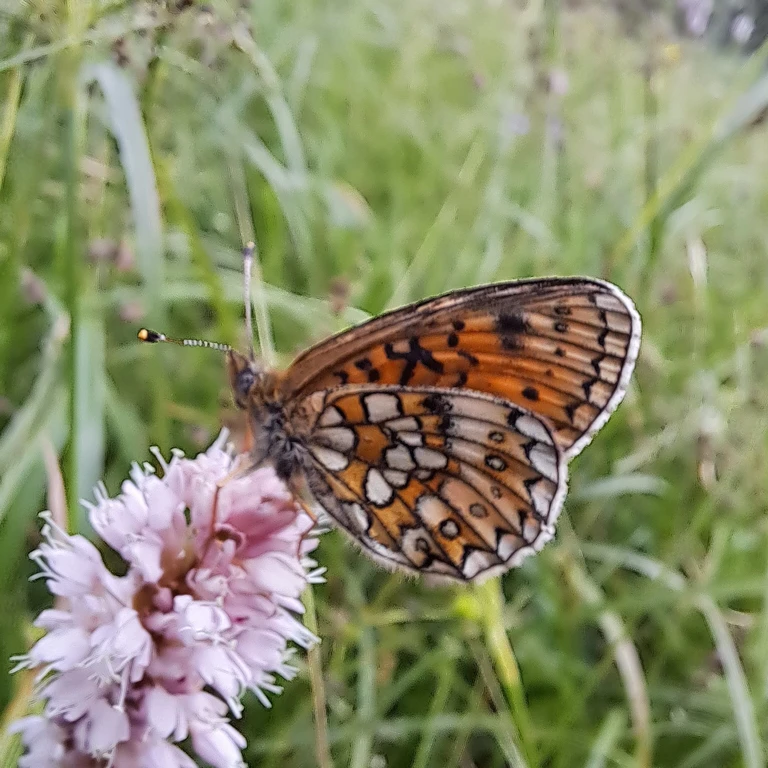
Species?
Boloria eunomia
